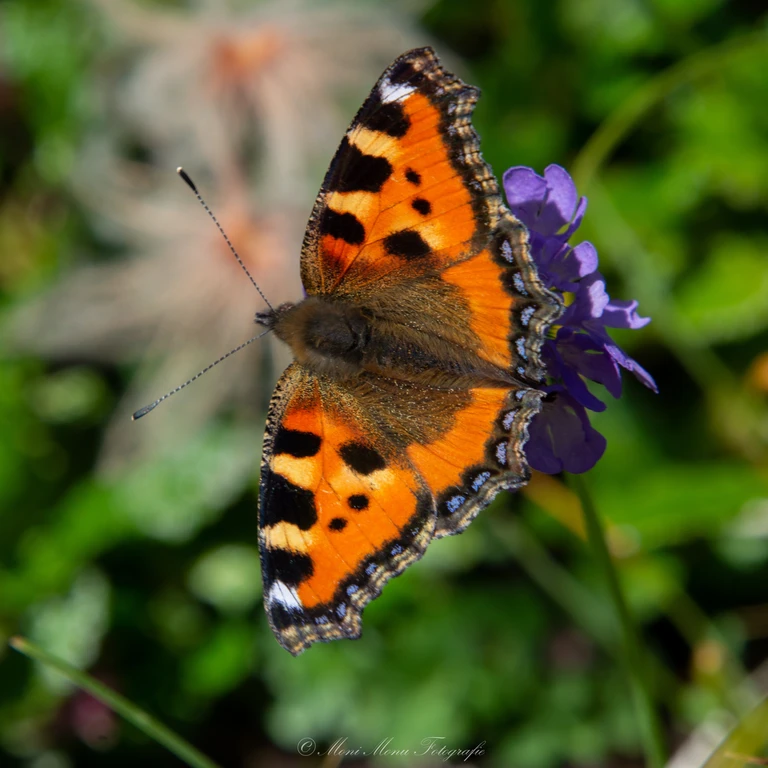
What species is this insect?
Aglais urticae
